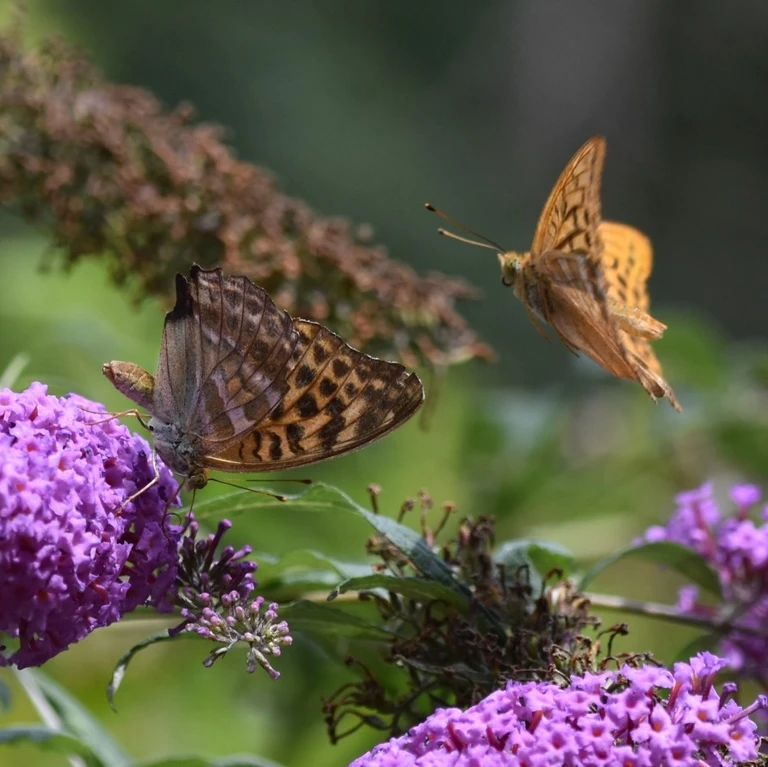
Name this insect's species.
Argynnis paphia
